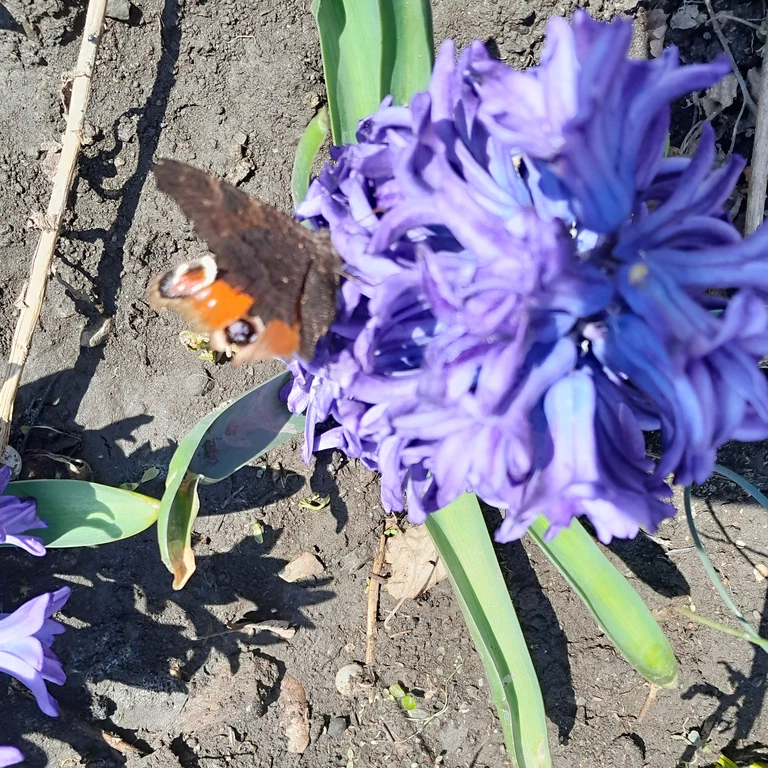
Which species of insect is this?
Aglais io
